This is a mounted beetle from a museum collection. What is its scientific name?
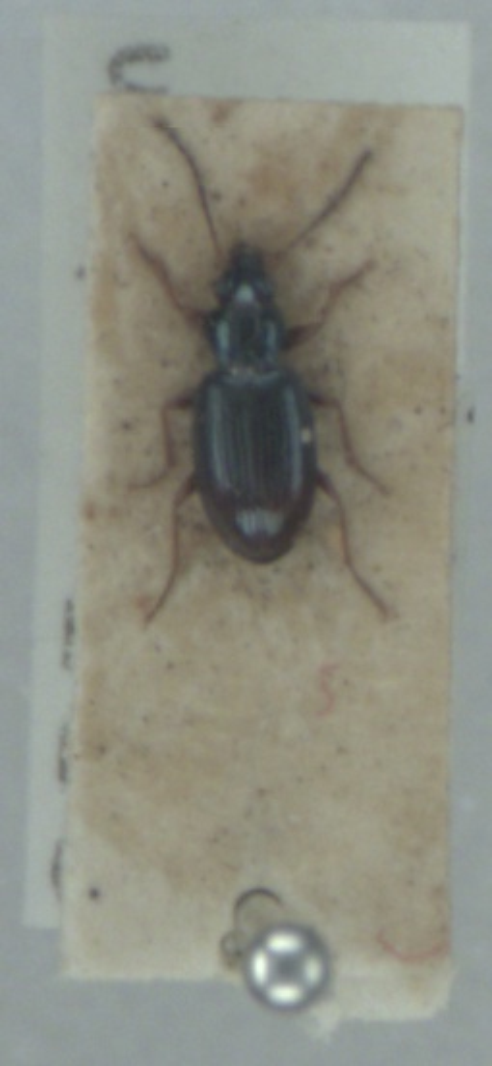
Bembidion deletum
